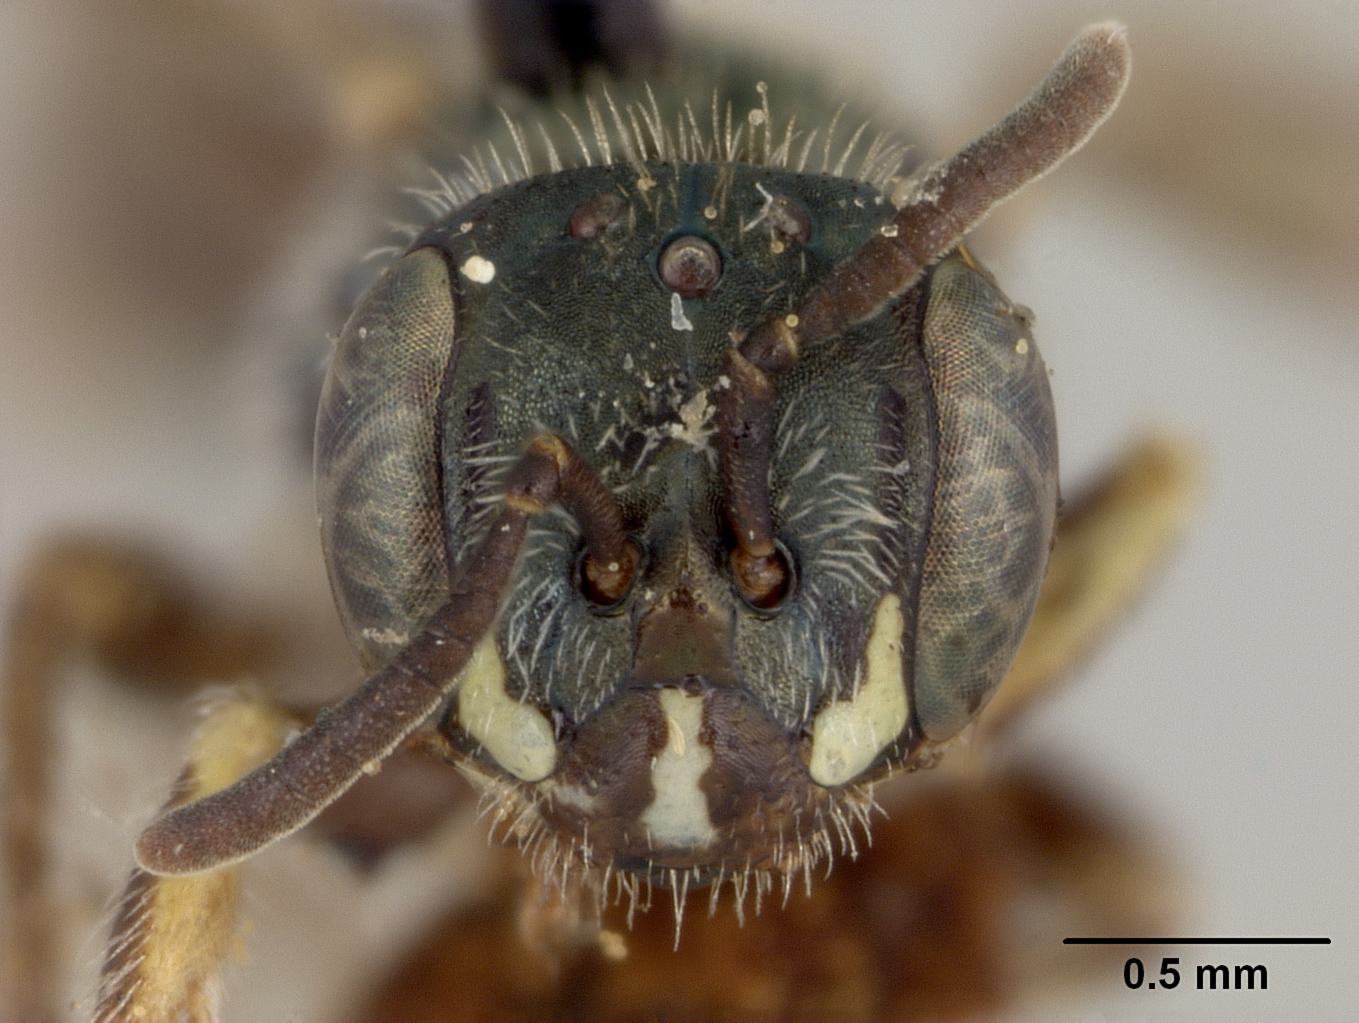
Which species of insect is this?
Perdita discreta
